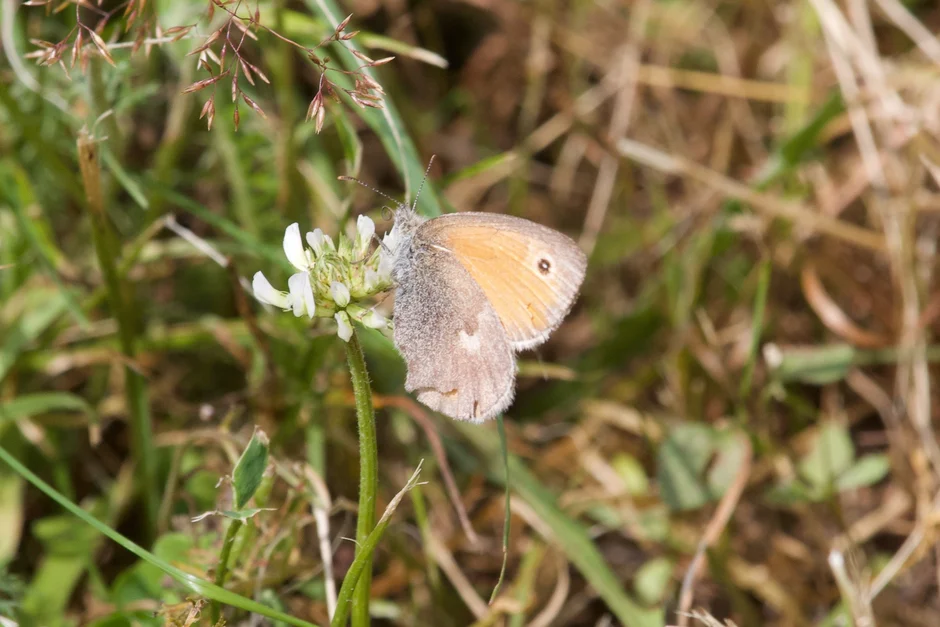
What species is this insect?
Coenonympha pamphilus
